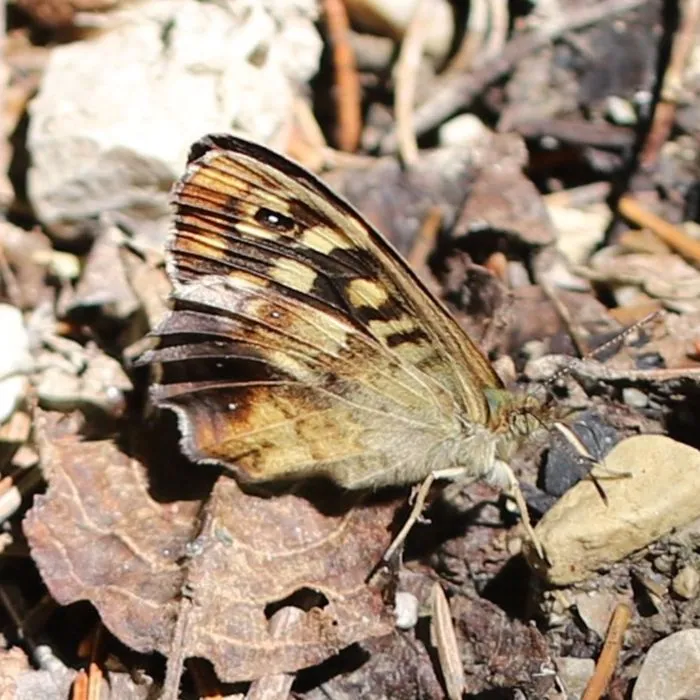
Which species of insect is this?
Pararge aegeria
